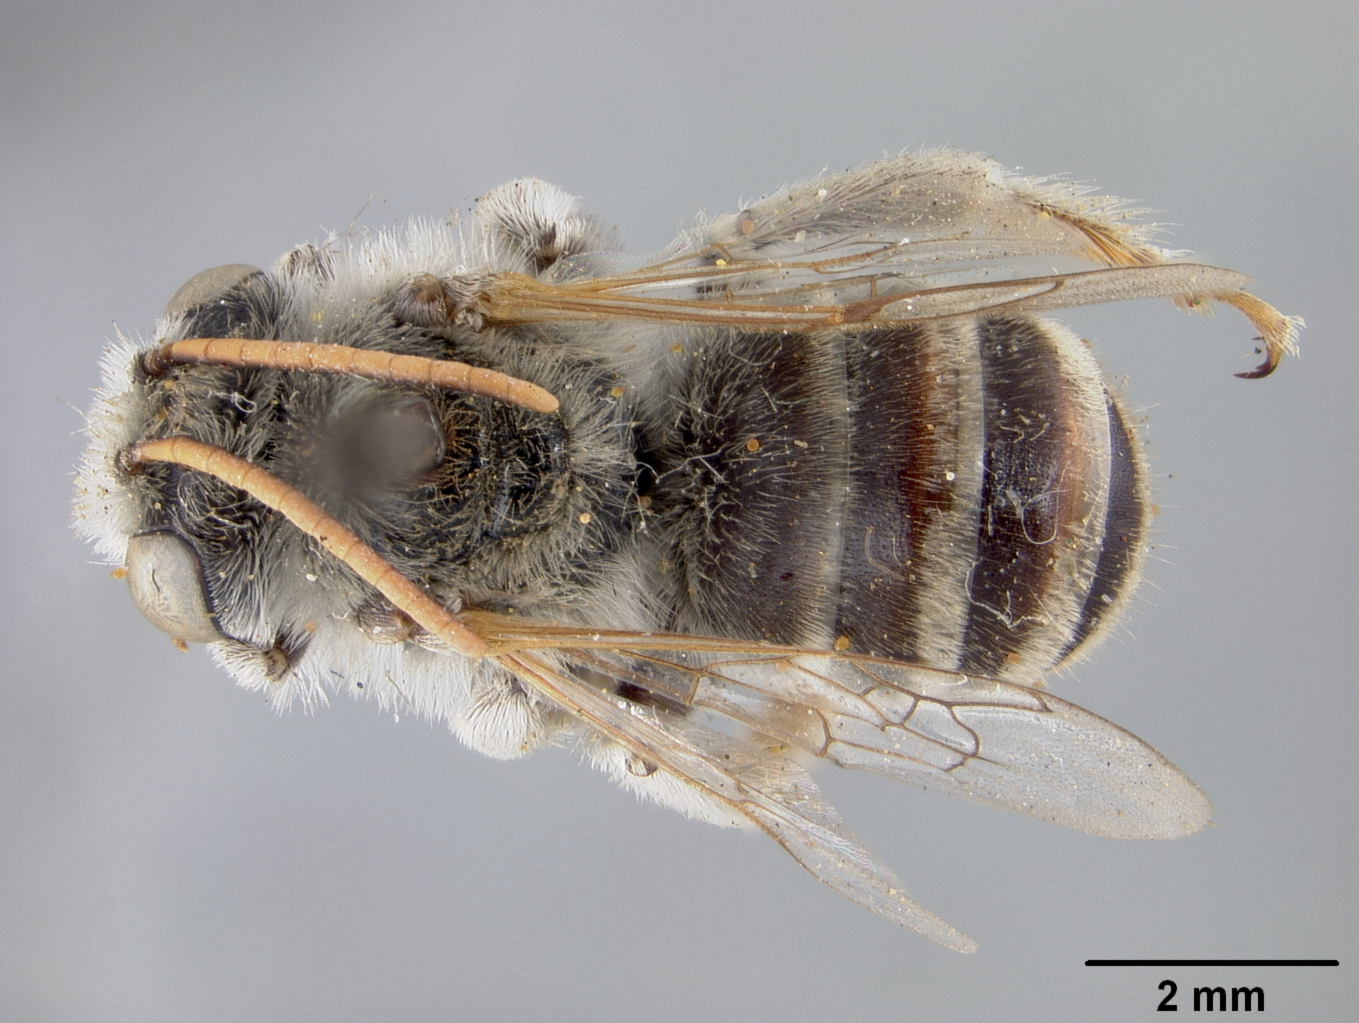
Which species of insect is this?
Melissodes opuntiella
